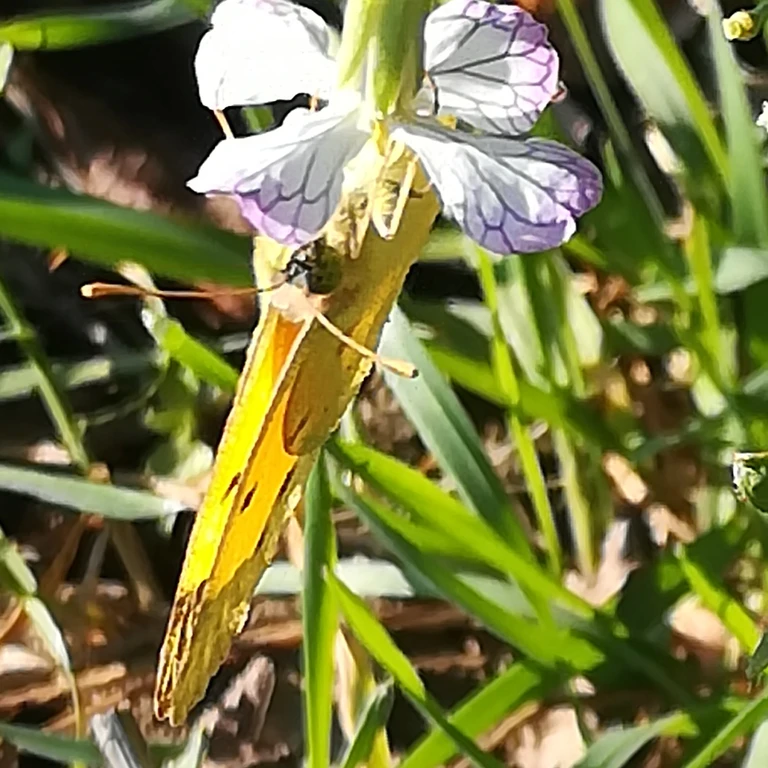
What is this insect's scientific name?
Colias croceus
